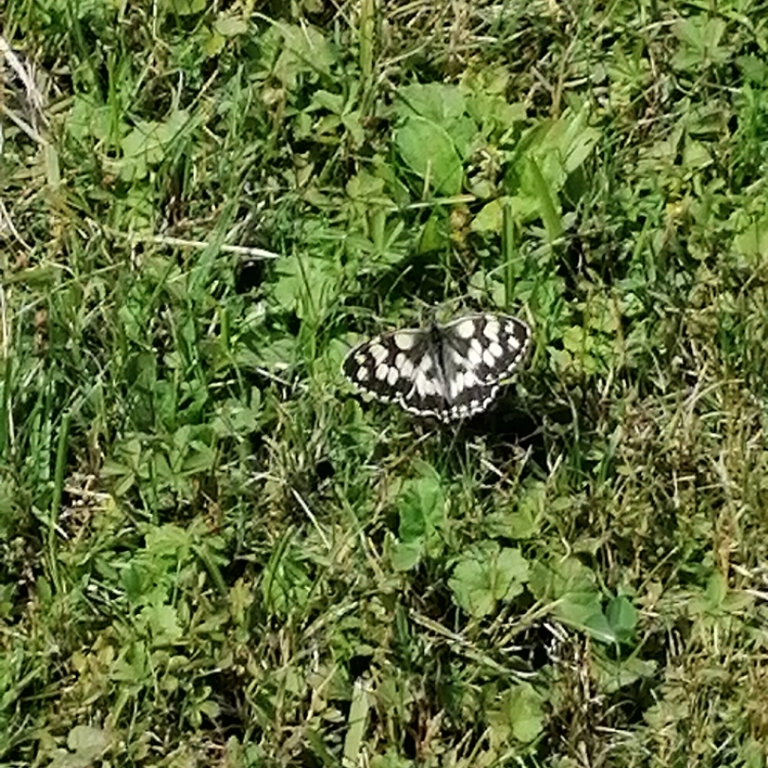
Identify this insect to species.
Melanargia galathea
